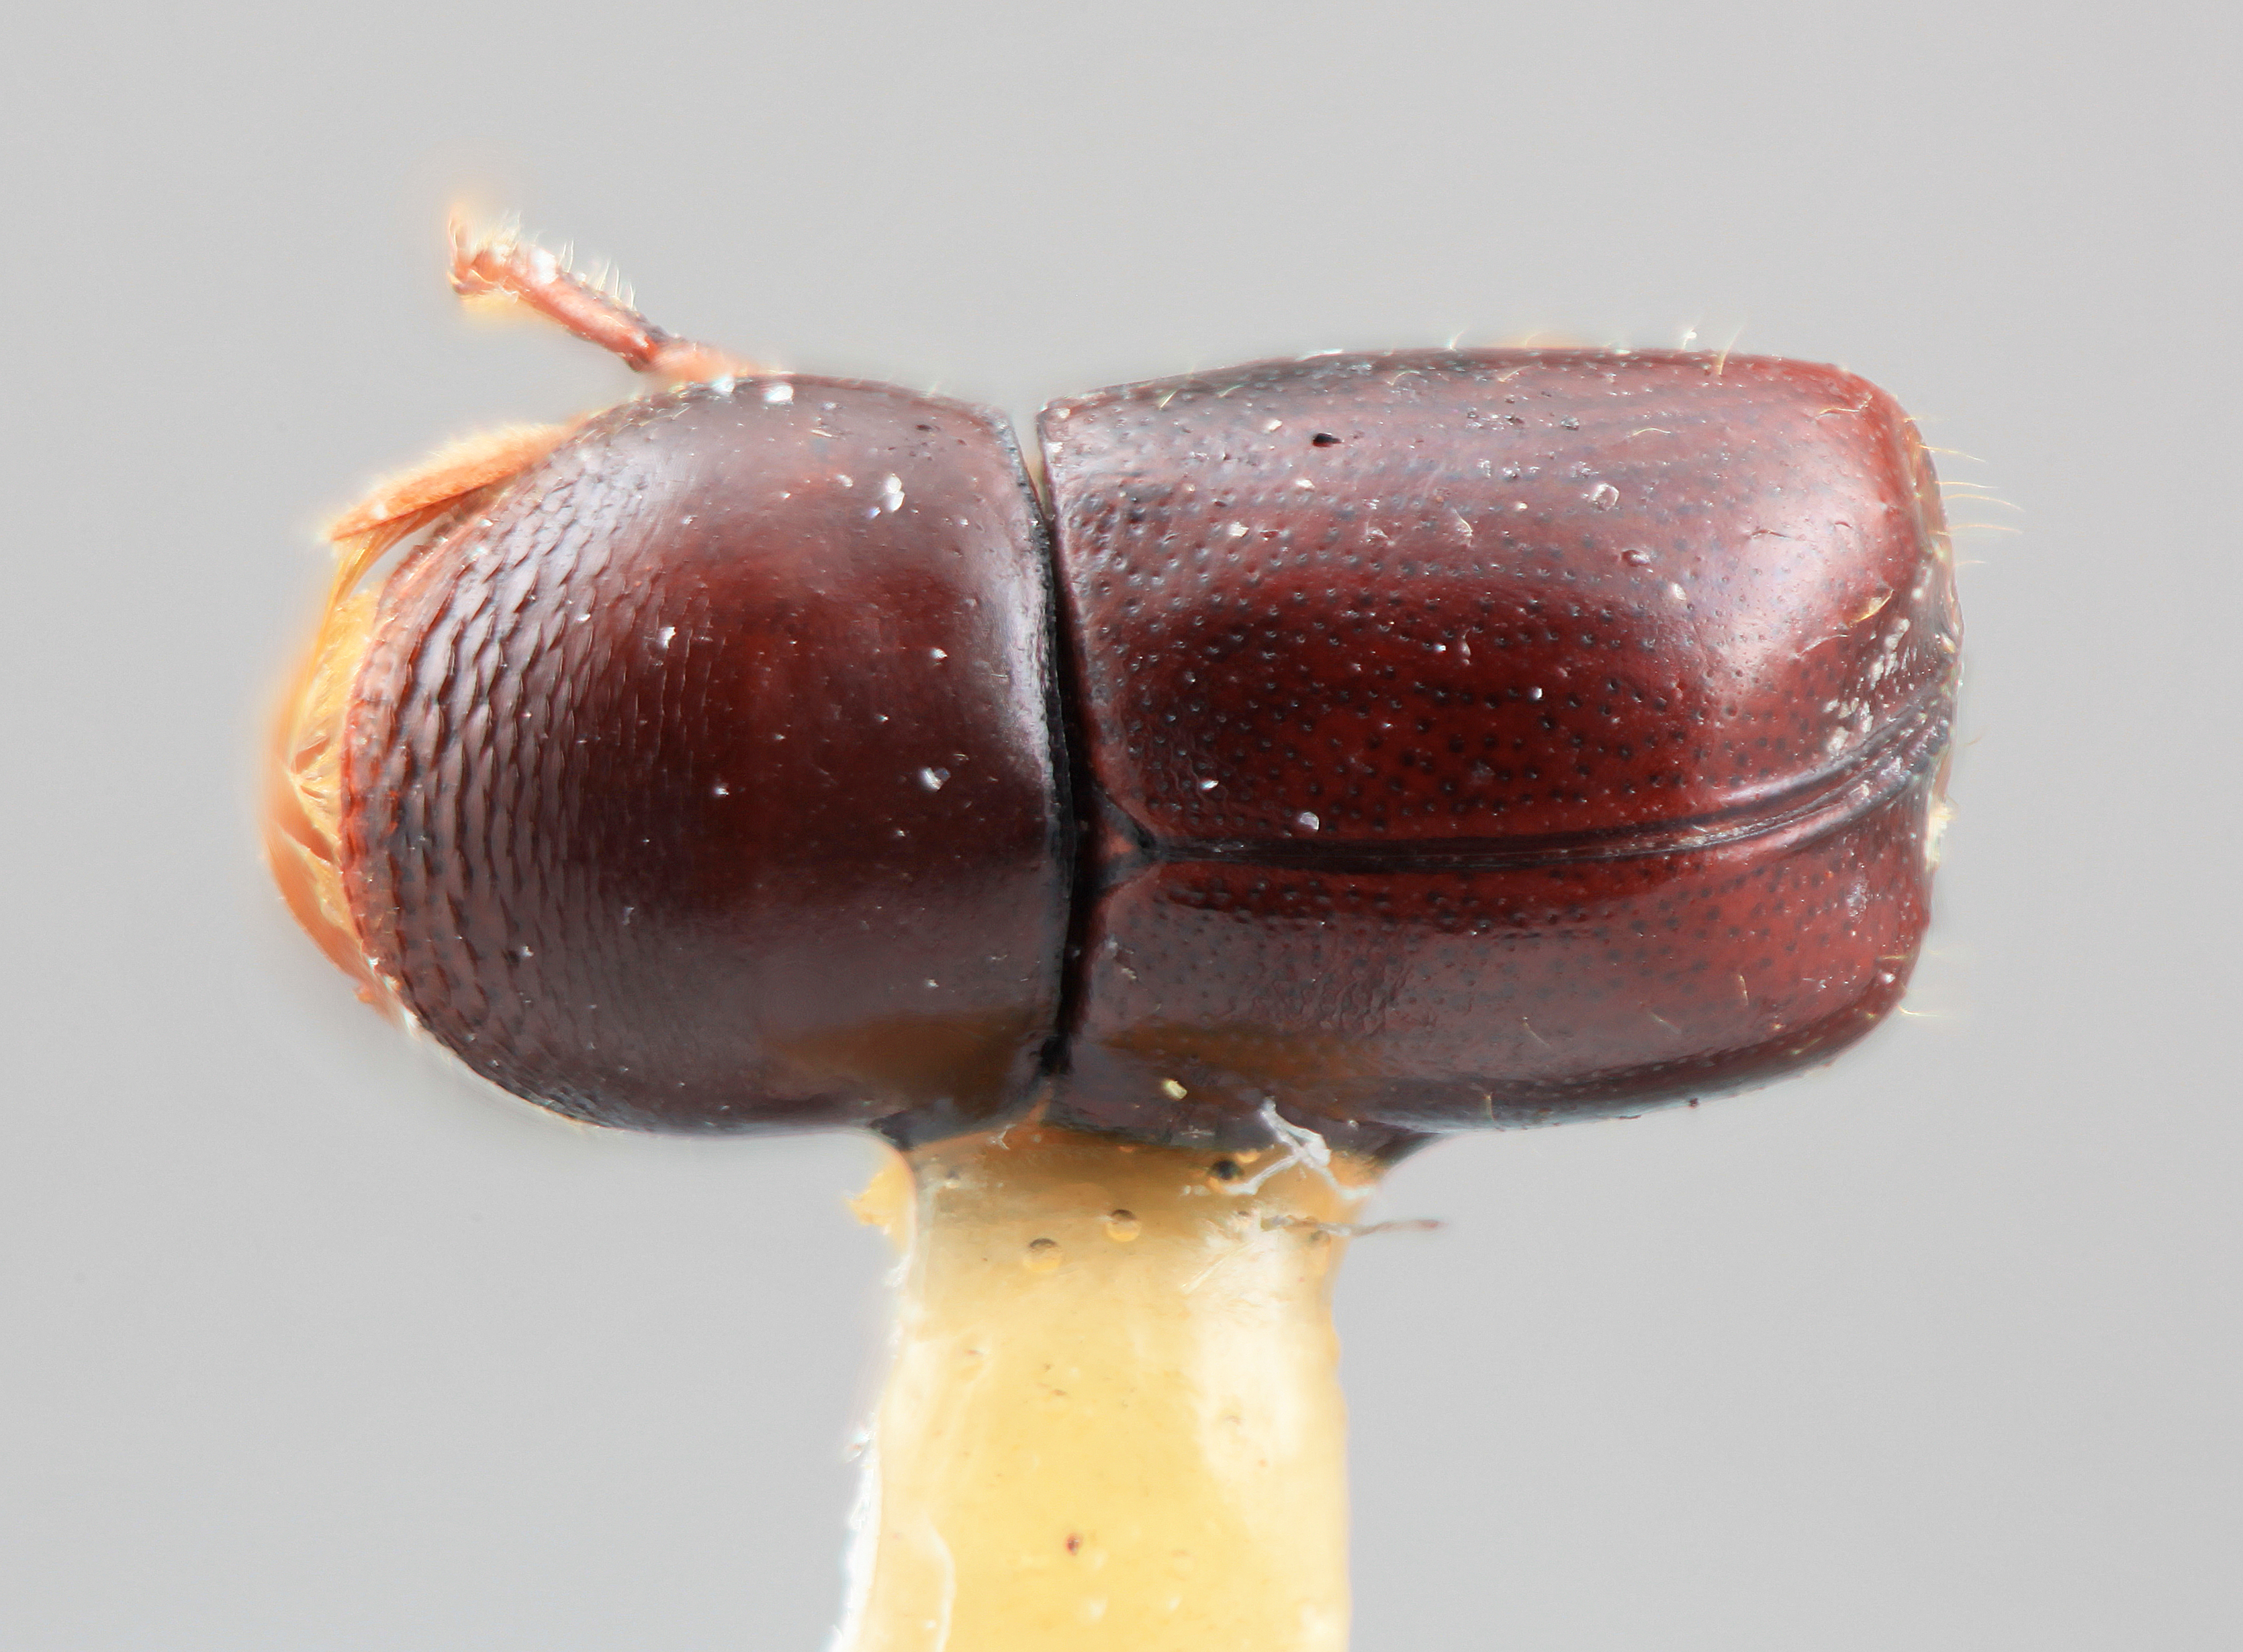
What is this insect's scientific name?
Corthylus sobrinus
